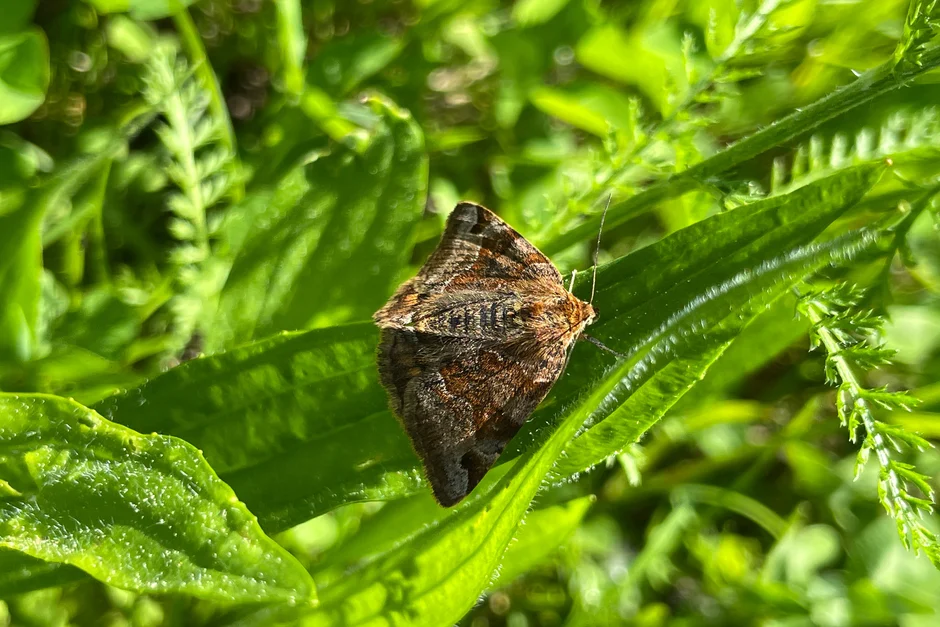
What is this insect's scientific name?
Euclidia glyphica
